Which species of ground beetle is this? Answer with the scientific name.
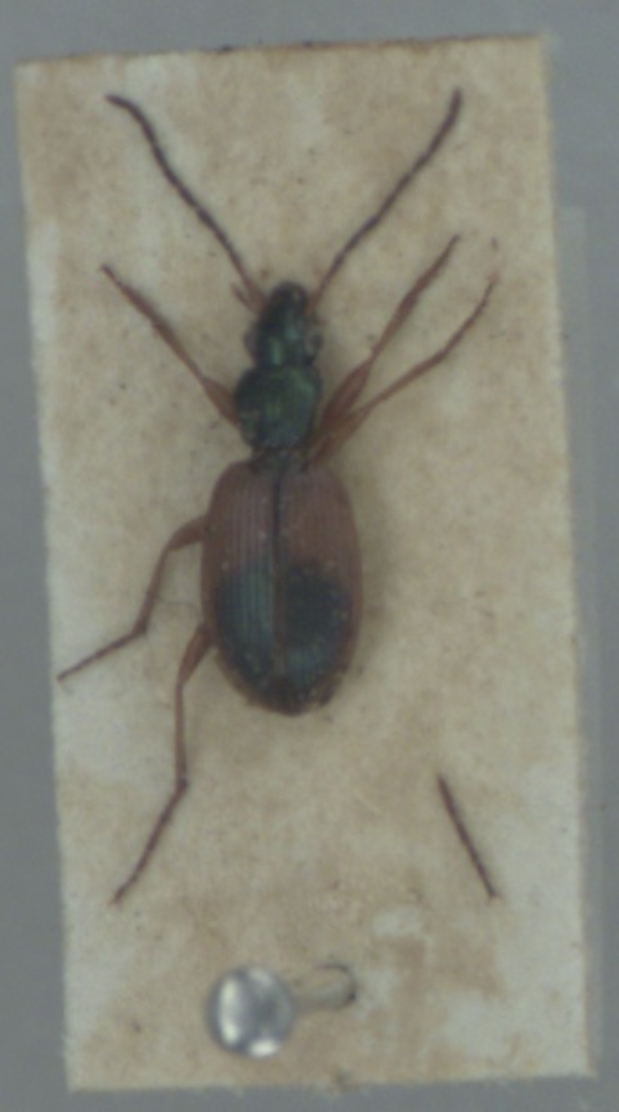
Anchomenus dorsalis
